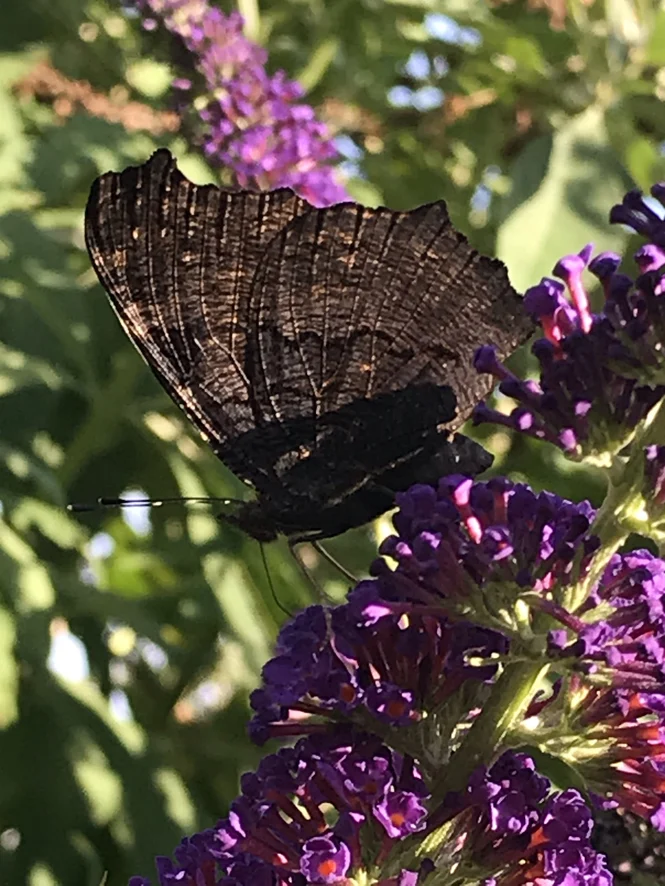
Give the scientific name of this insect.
Aglais io
